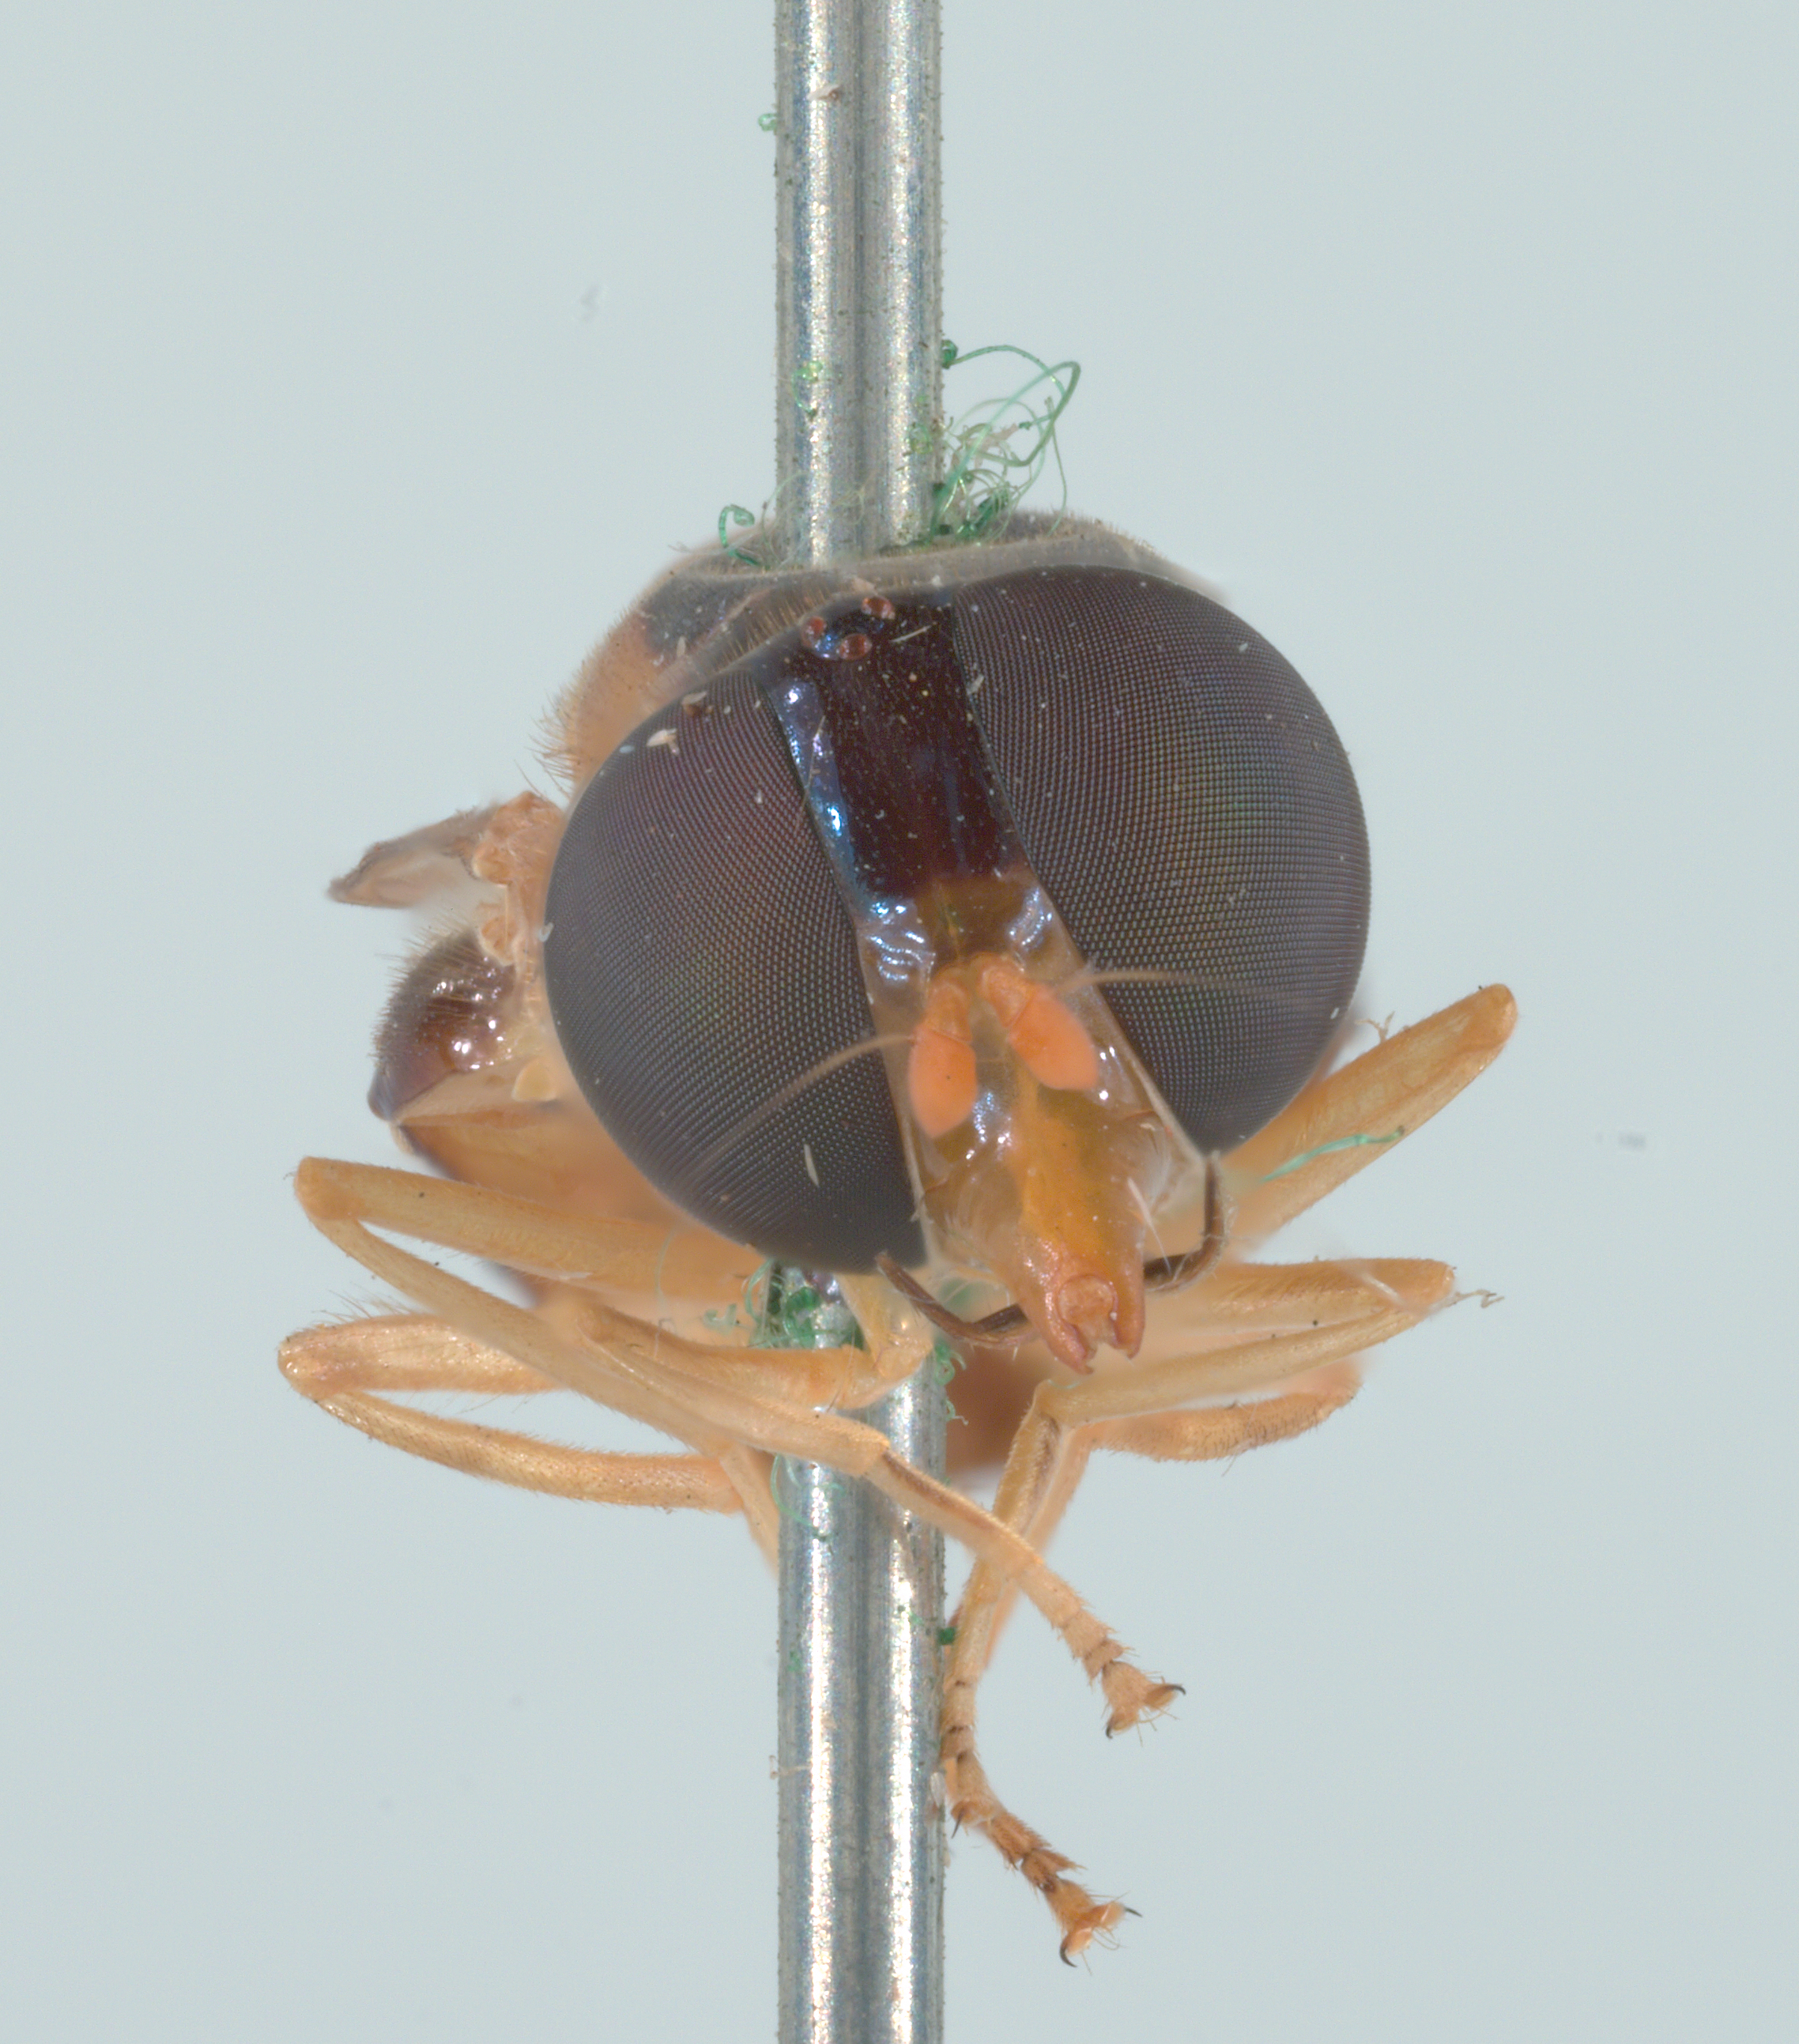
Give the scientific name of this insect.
Rhingia pellucens
